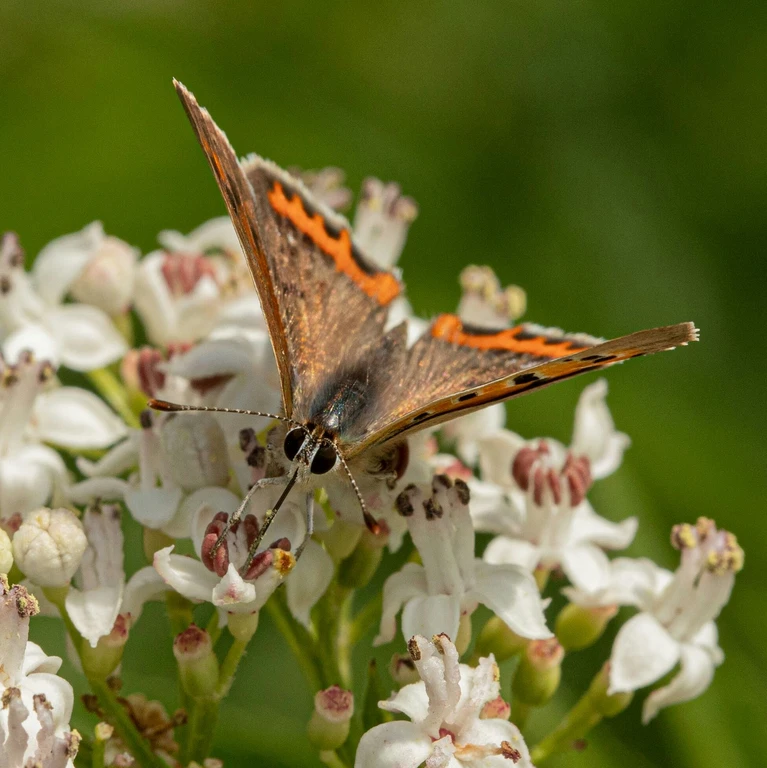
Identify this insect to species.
Lycaena phlaeas
